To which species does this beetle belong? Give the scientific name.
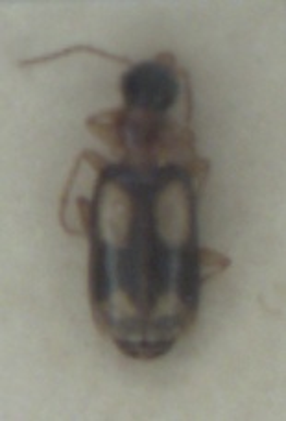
Dromius quadrimaculatus
